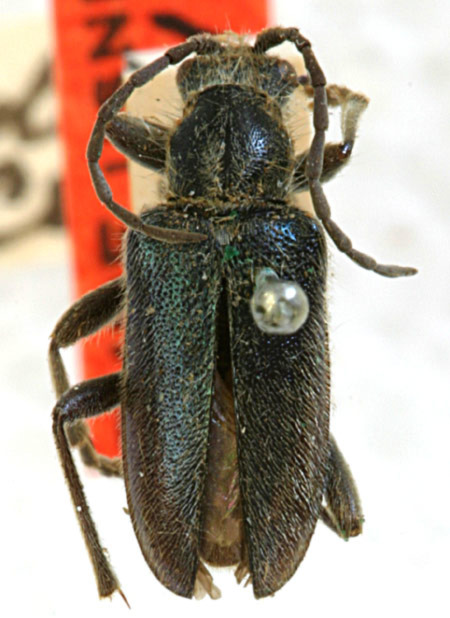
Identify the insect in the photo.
Brachysomida protensicollis (also Brachysomida californica)
